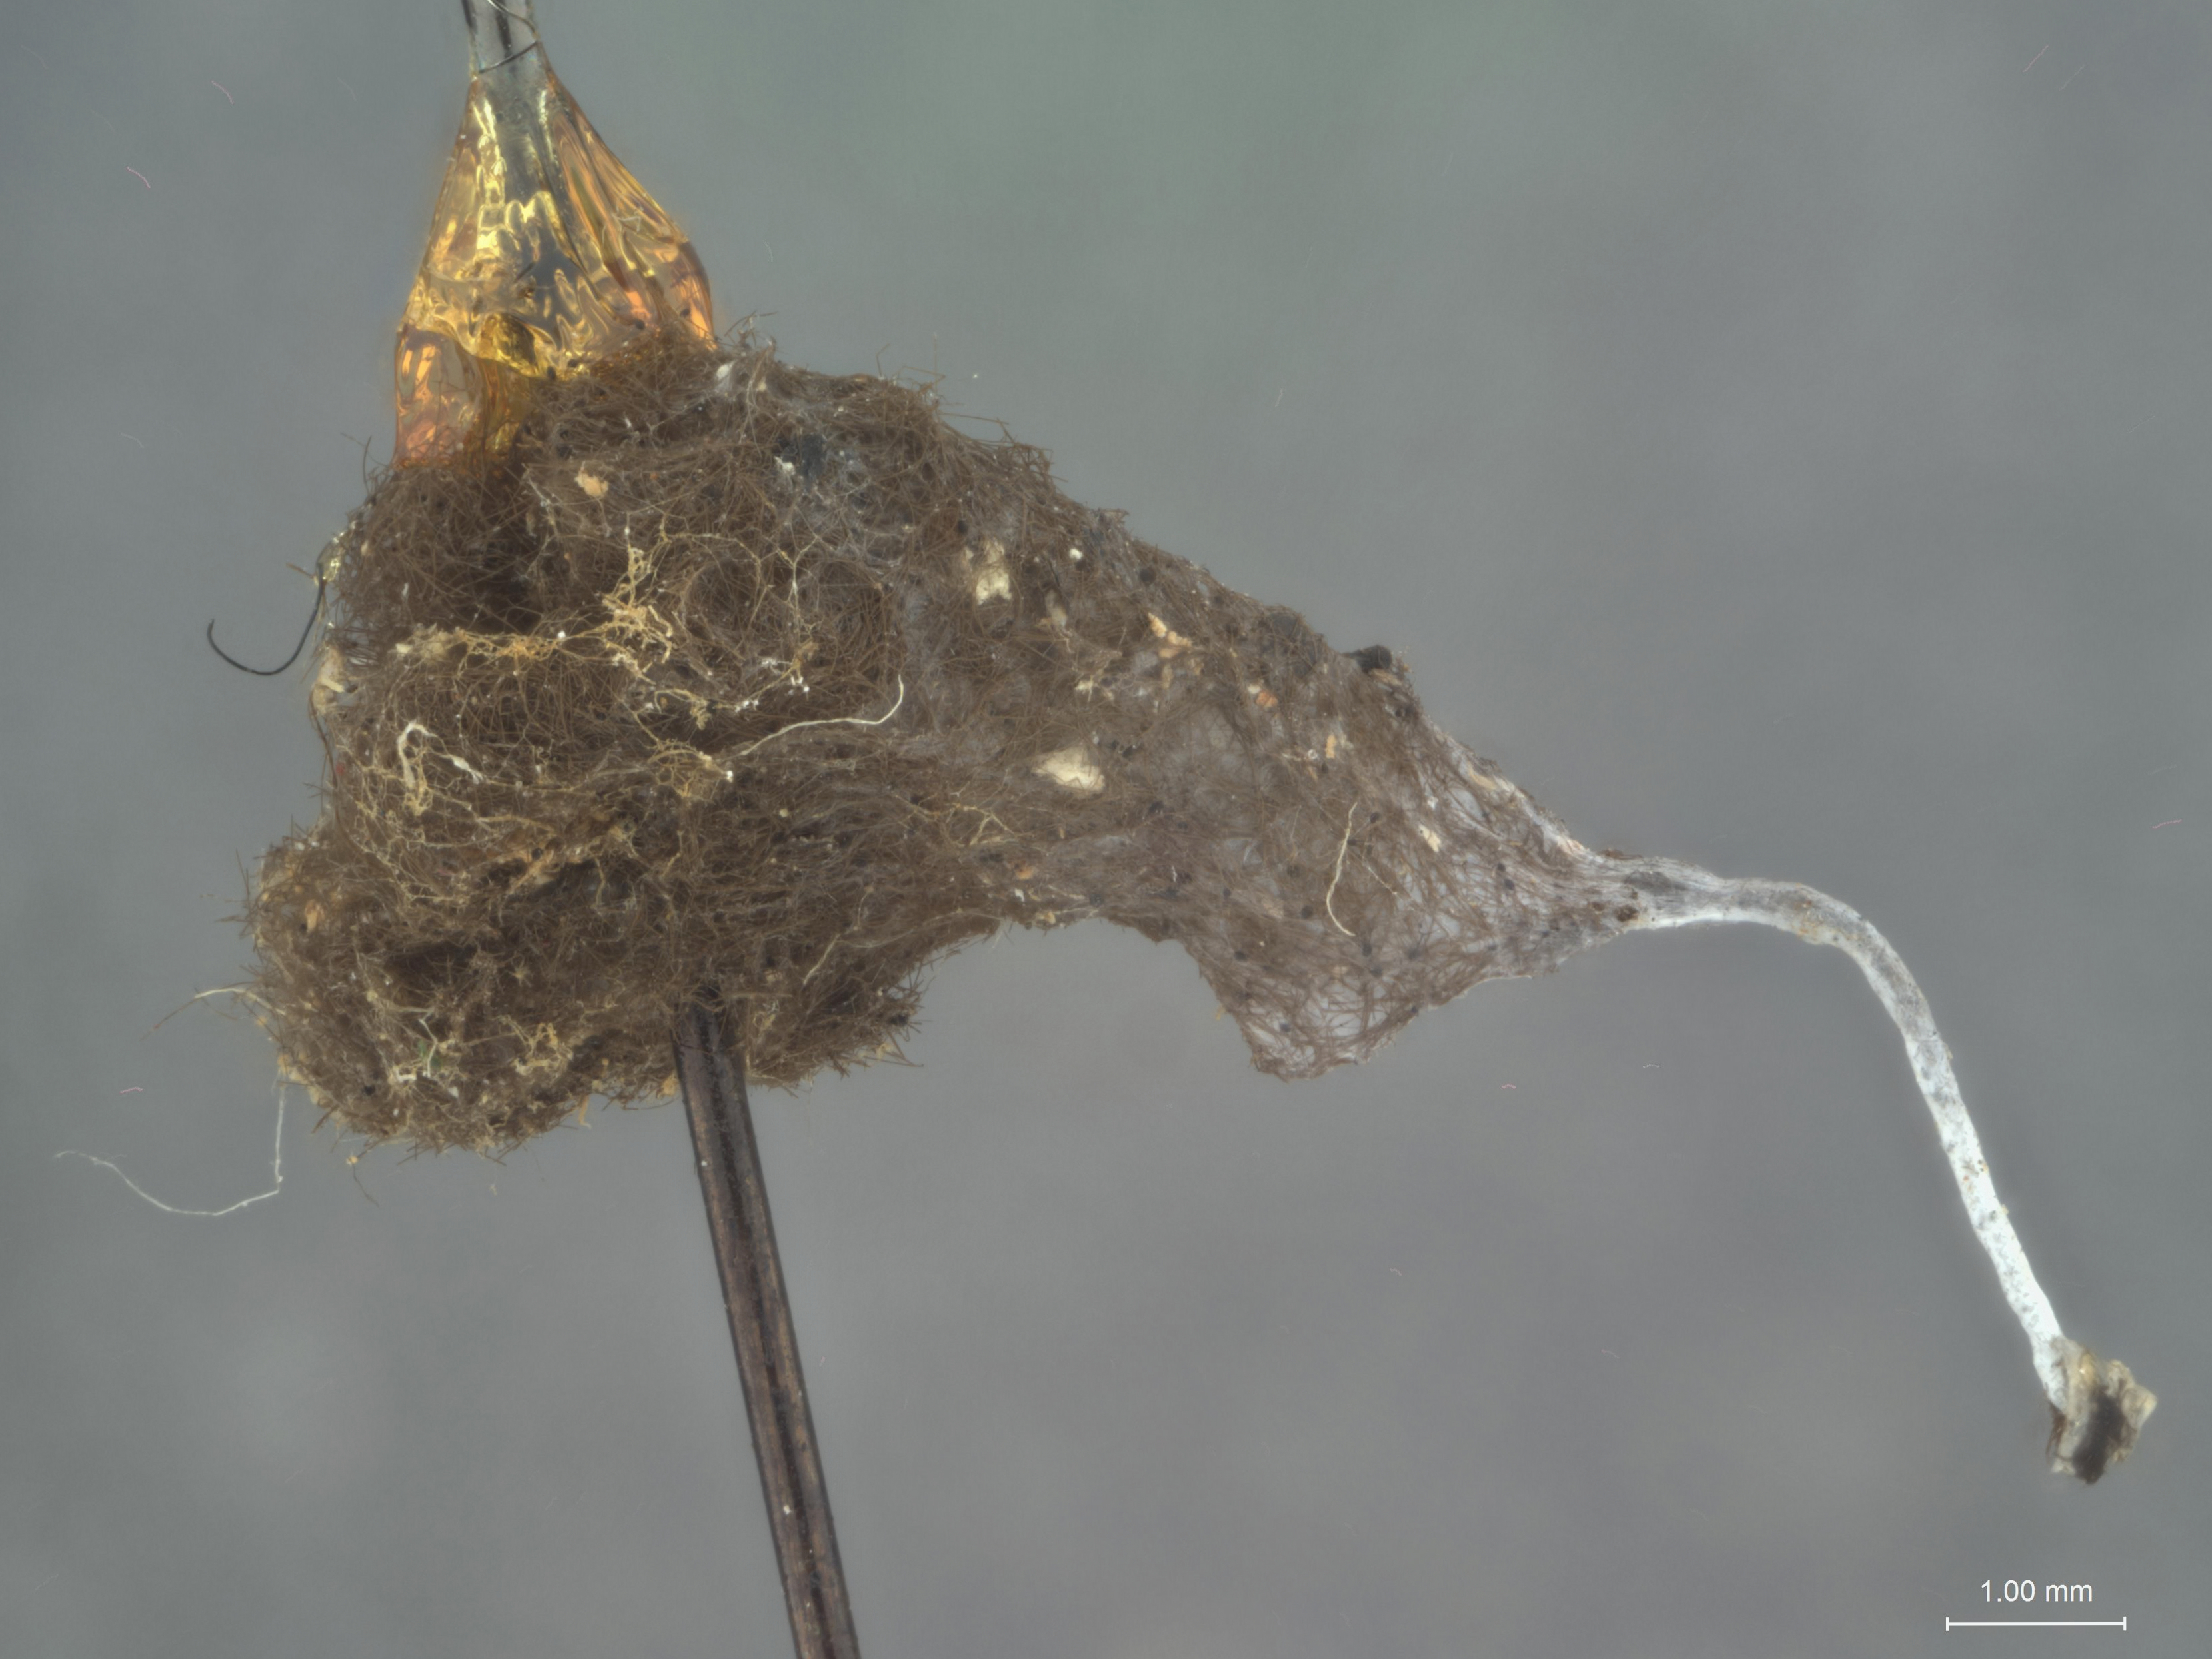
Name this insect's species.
Microstigmus guianensis
